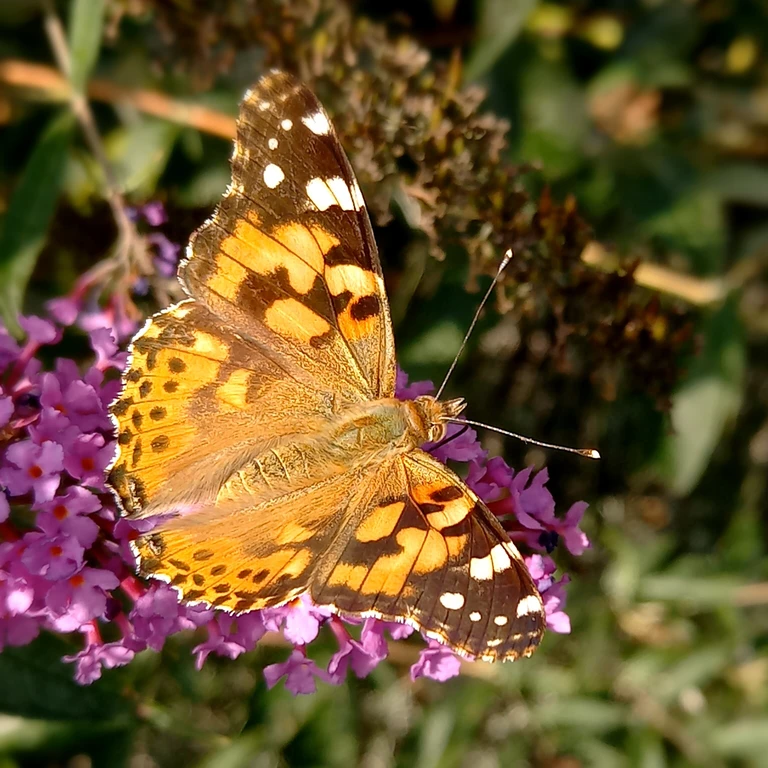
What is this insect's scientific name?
Vanessa cardui
